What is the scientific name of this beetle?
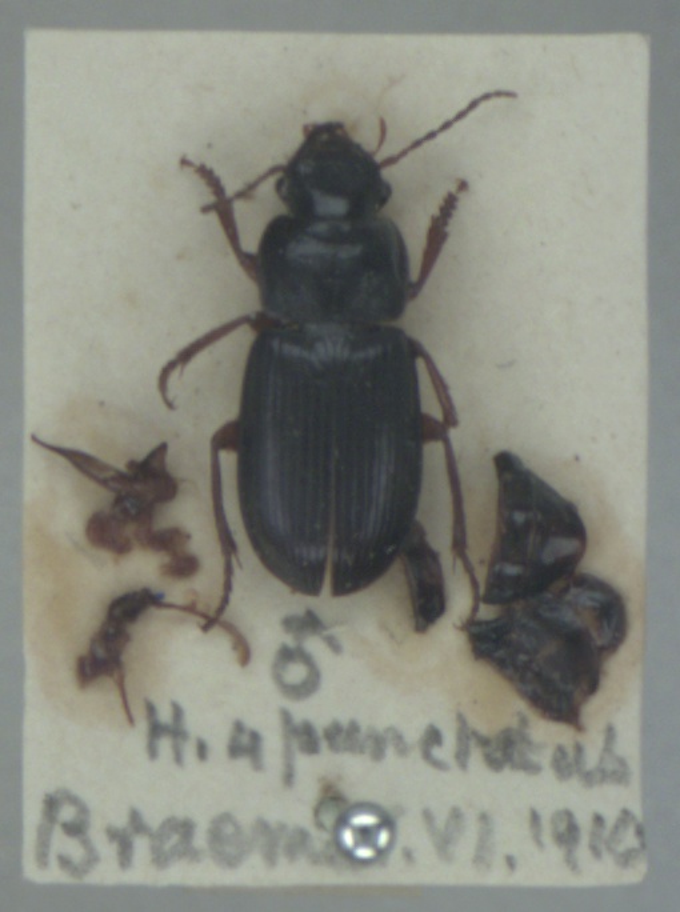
Harpalus laevipes
